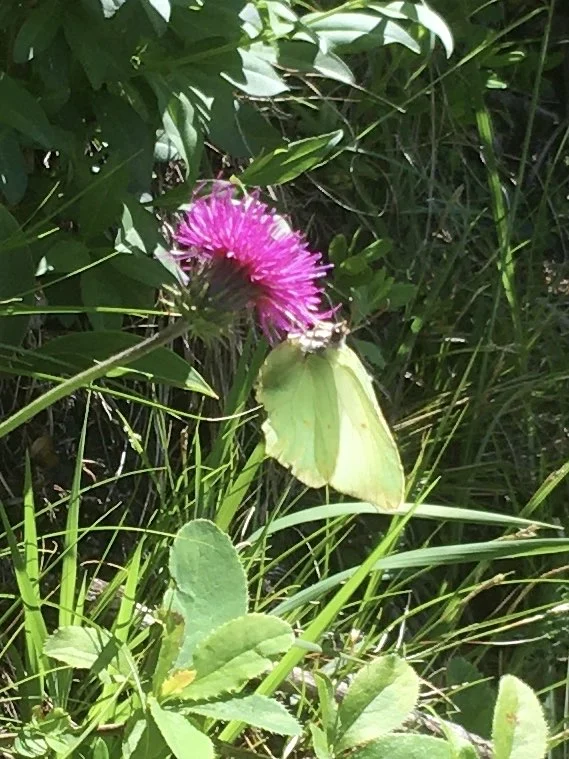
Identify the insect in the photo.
Gonepteryx rhamni
